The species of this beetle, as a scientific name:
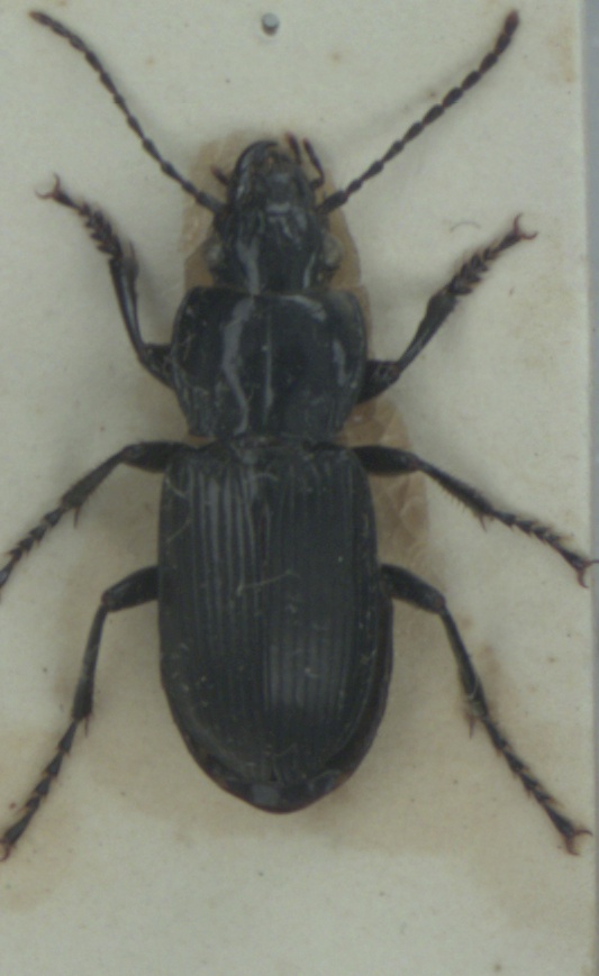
Pterostichus melanarius
